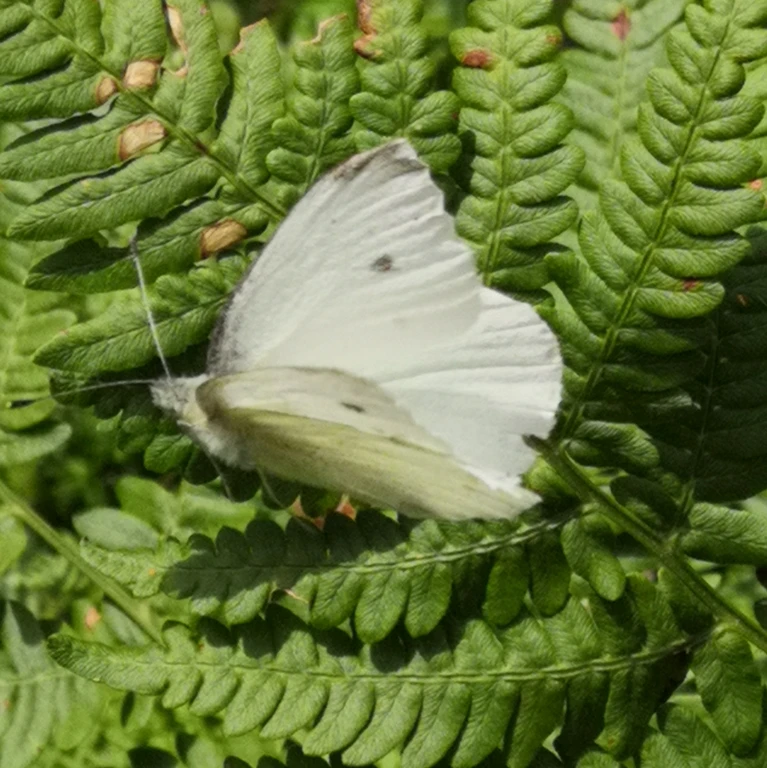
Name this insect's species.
Pieris rapae
